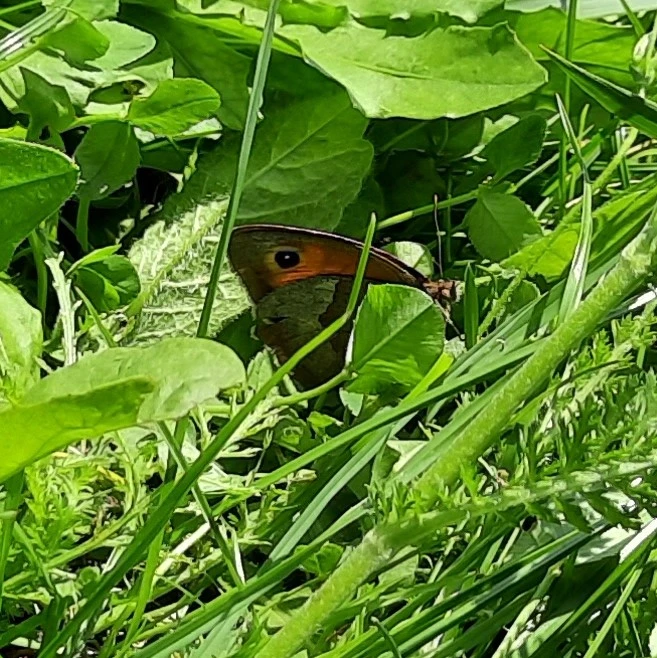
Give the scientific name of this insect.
Maniola jurtina
